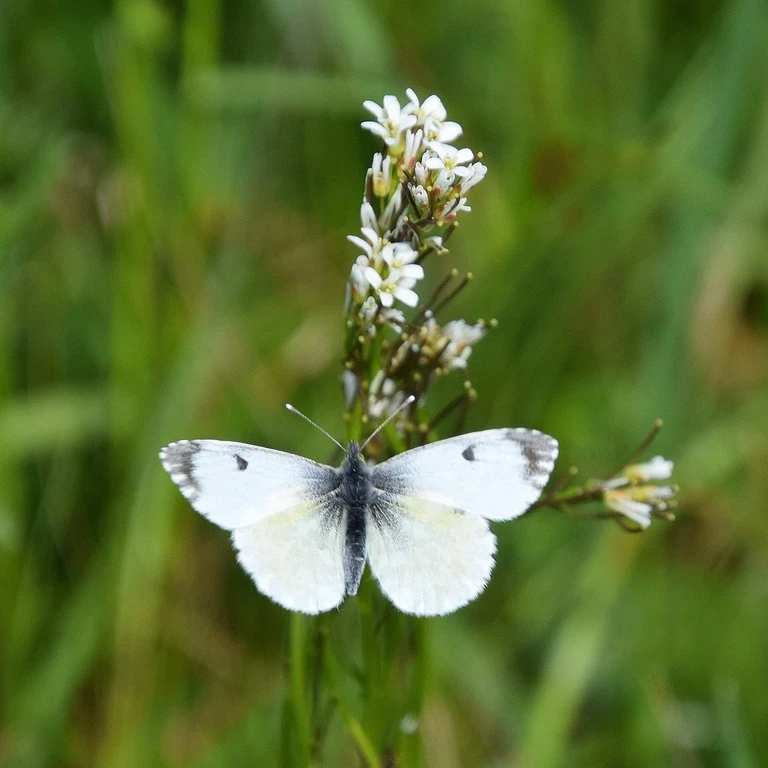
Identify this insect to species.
Anthocharis cardamines
